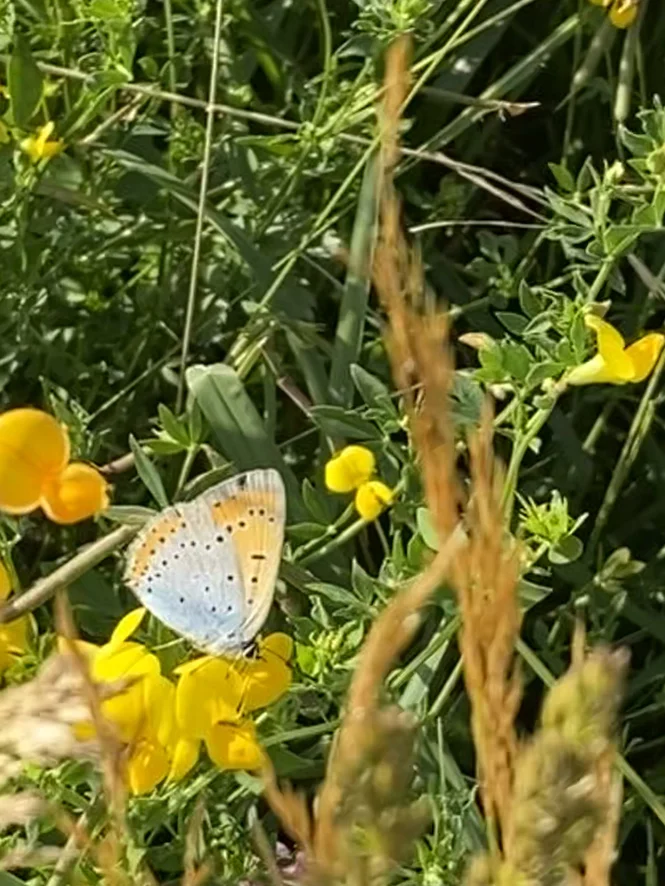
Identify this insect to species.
Lycaena dispar
